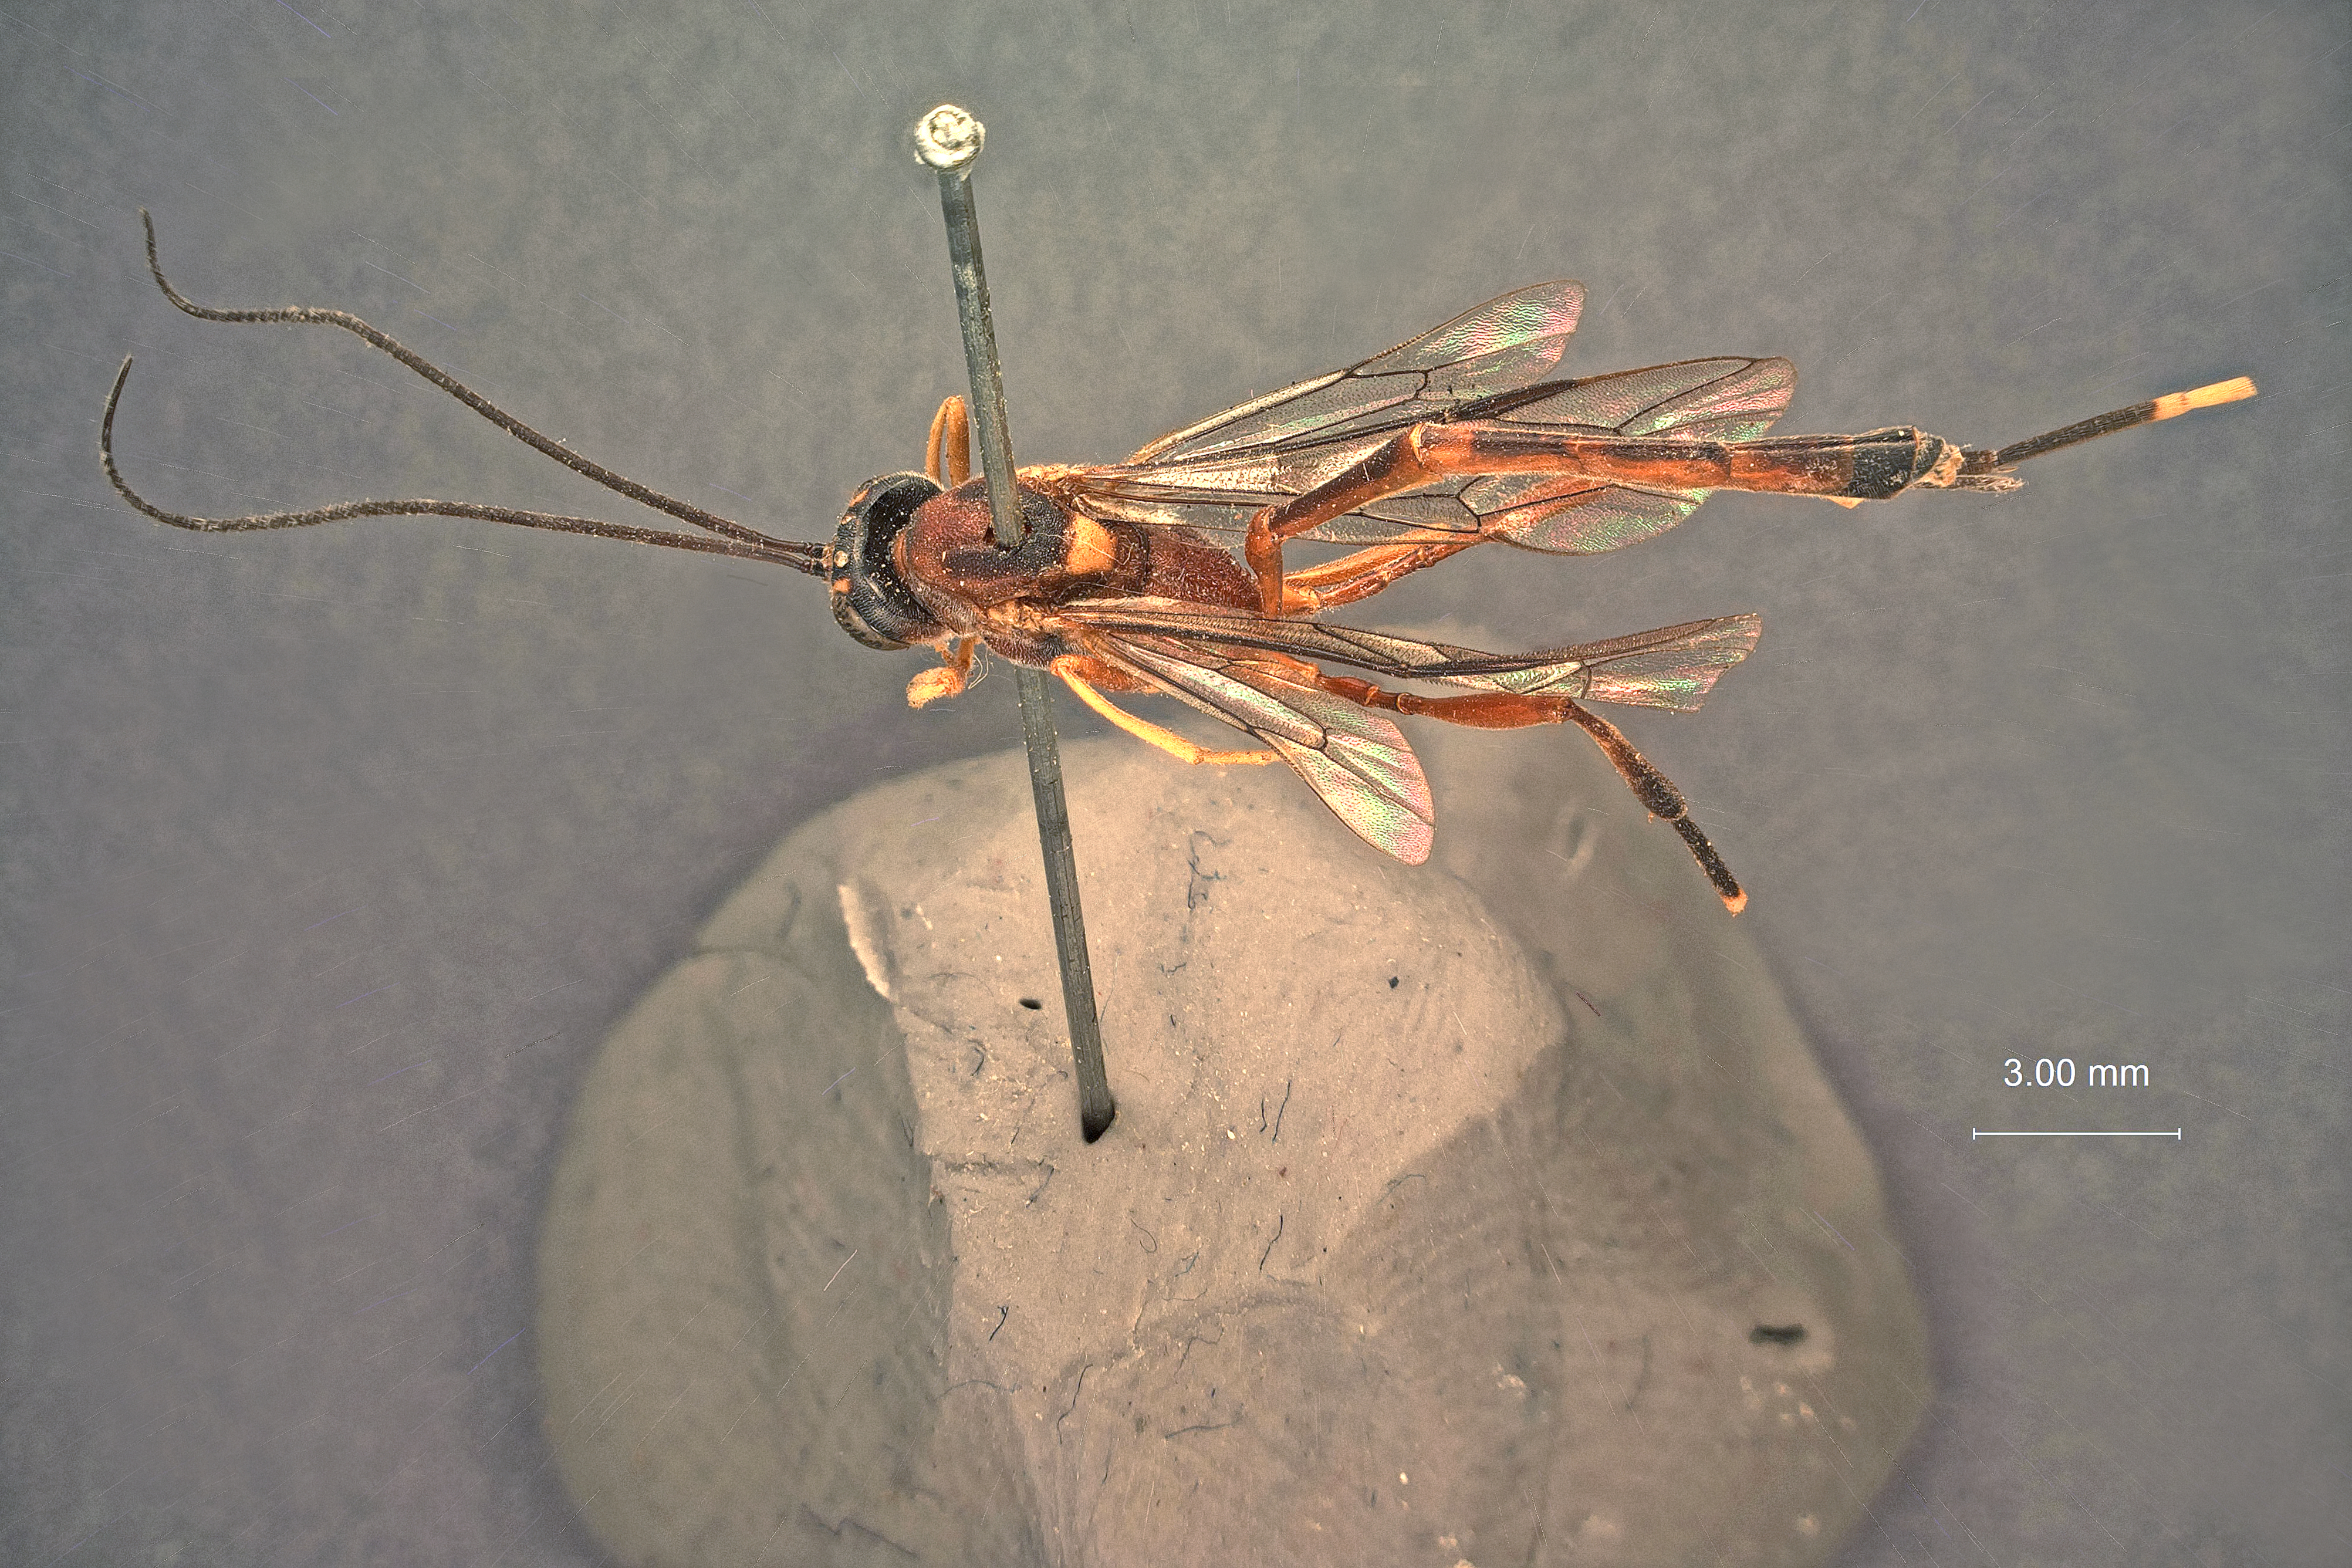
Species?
Barylyta coarctata
